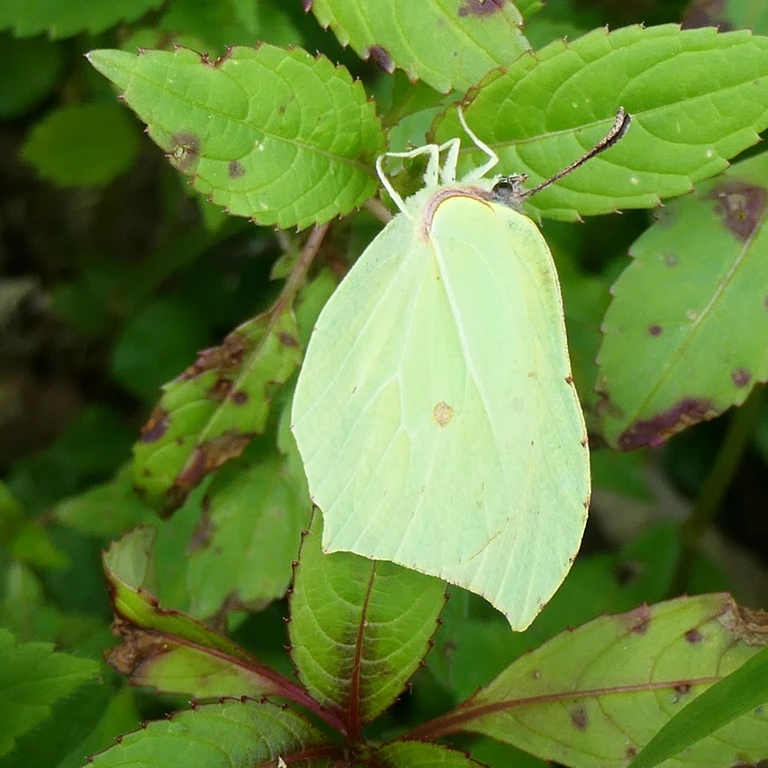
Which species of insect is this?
Gonepteryx rhamni
